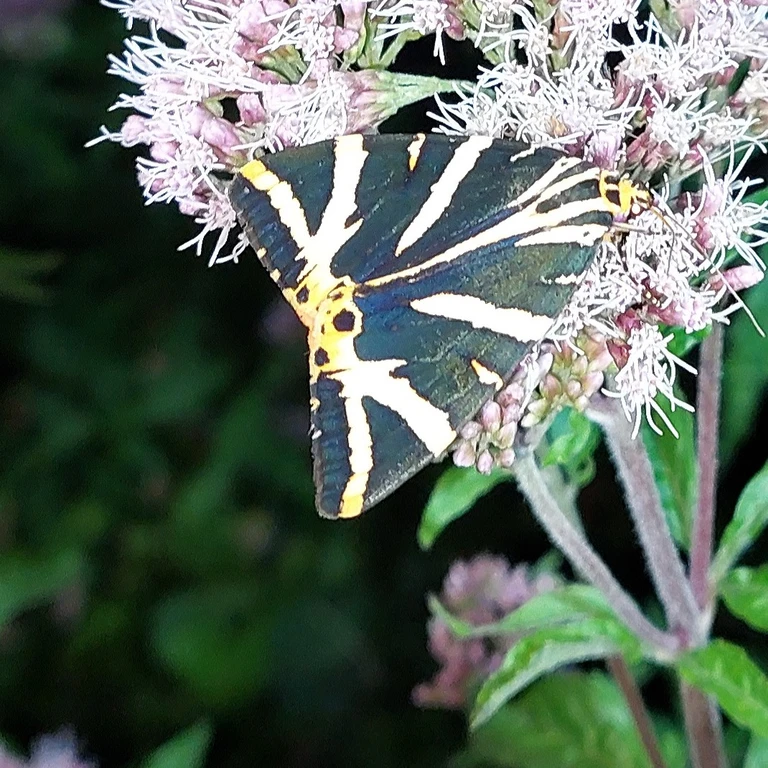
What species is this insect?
Euplagia quadripunctaria
